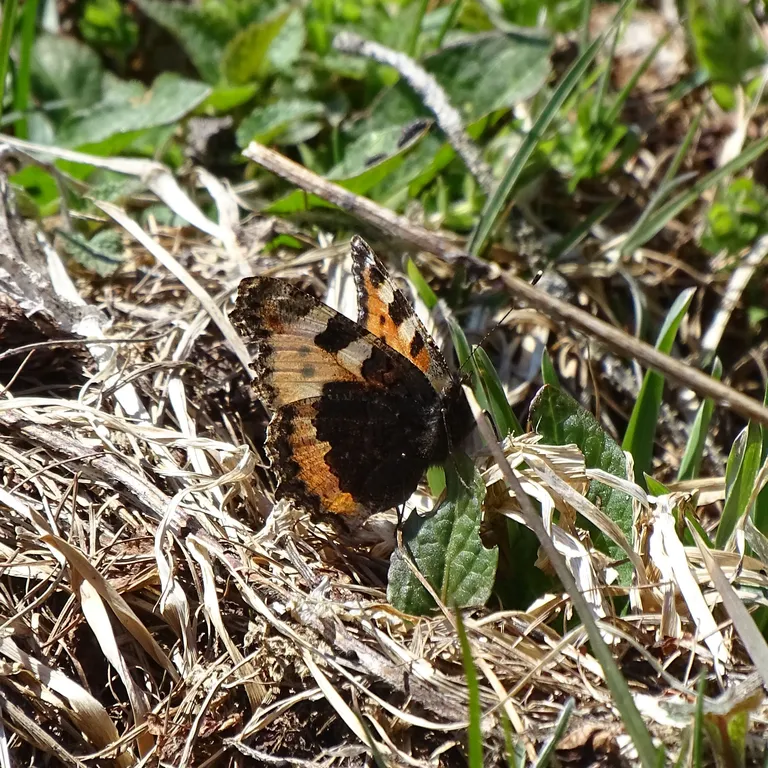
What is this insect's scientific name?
Aglais urticae
